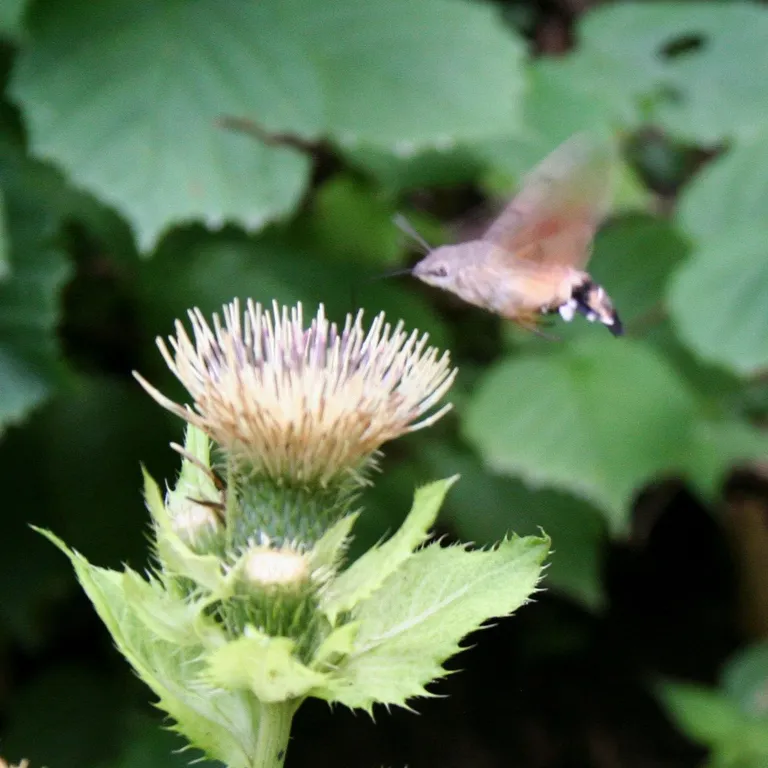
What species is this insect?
Macroglossum stellatarum
